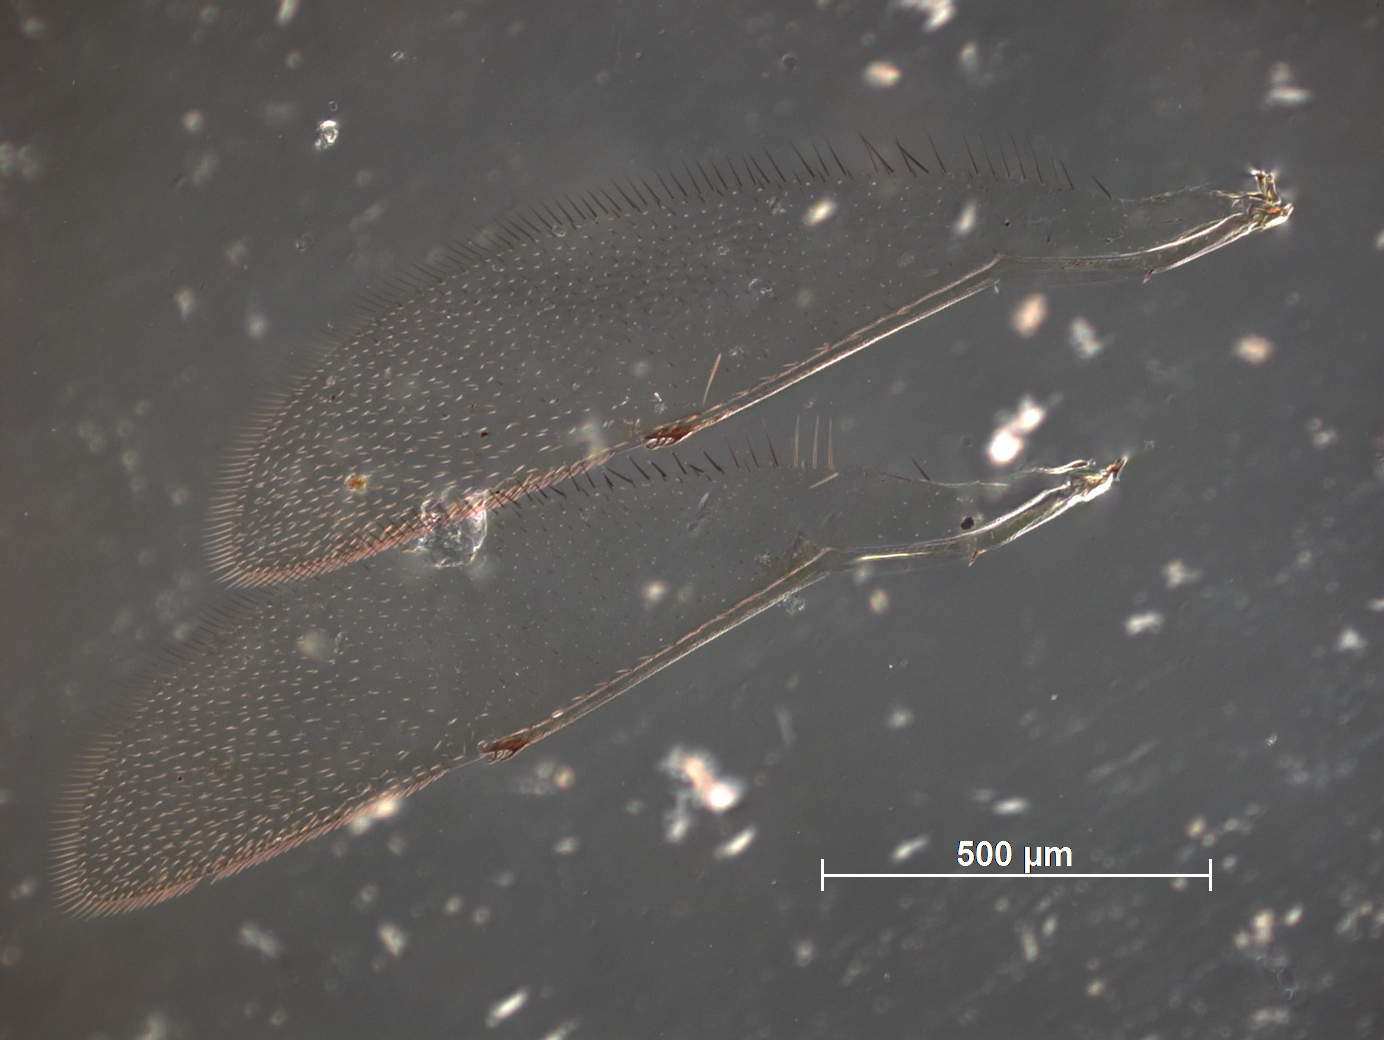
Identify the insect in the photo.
Elasmus krishnagiriensis
